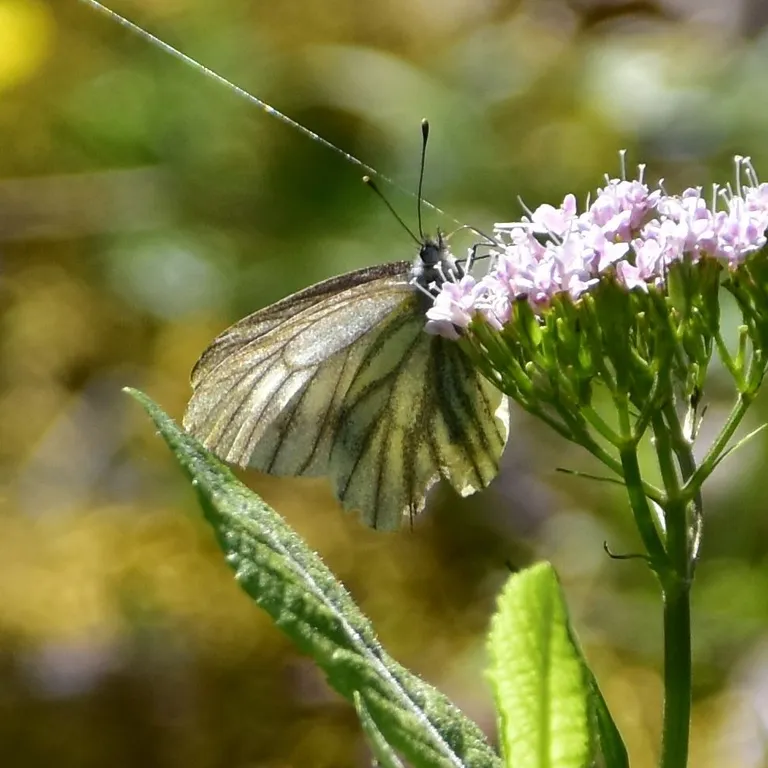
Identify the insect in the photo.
Pieris bryoniae
